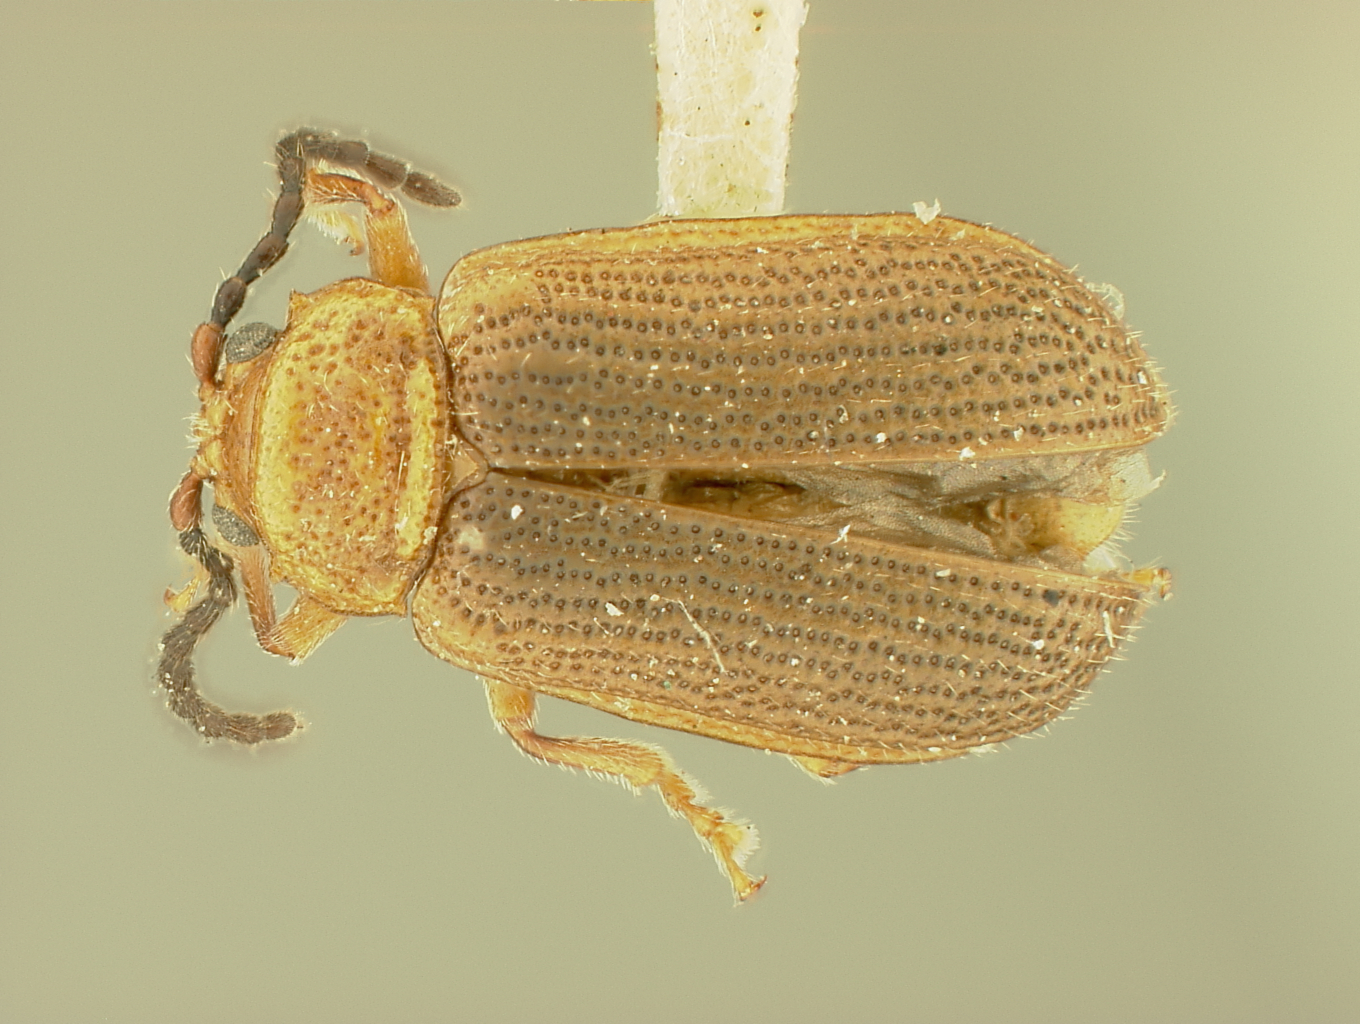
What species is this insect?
Trichaltica virescens
